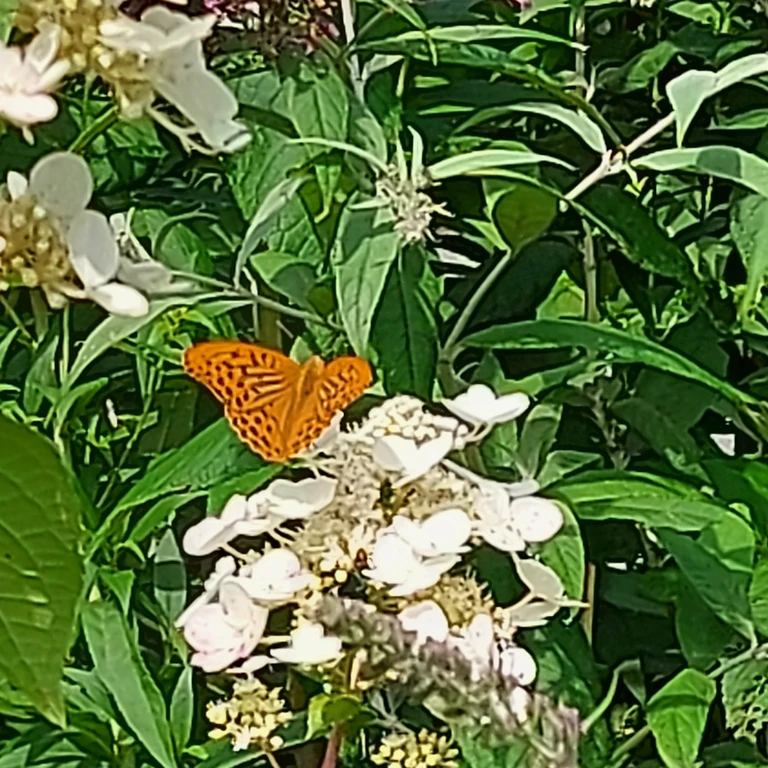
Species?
Argynnis paphia
